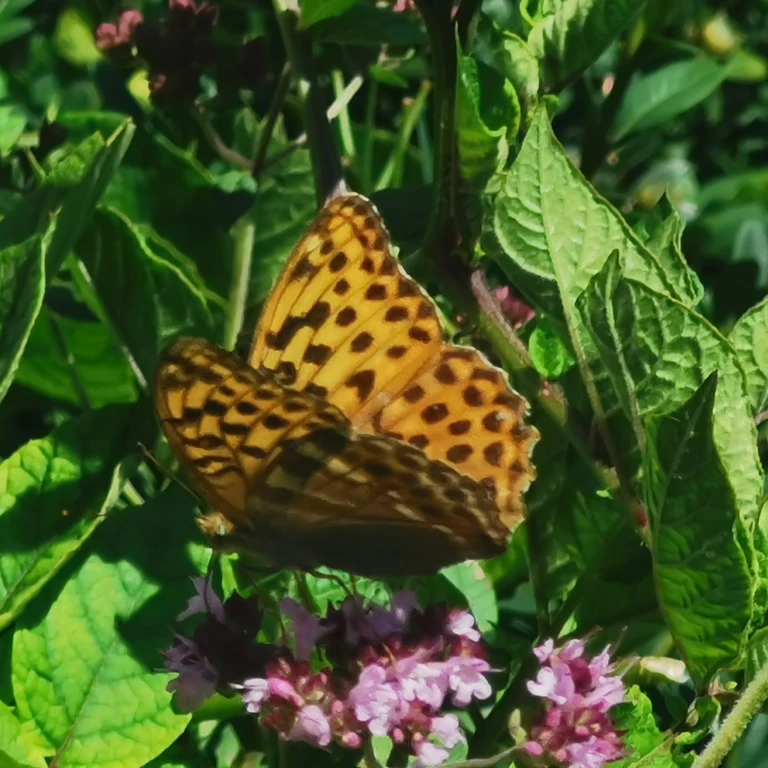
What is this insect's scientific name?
Argynnis paphia
